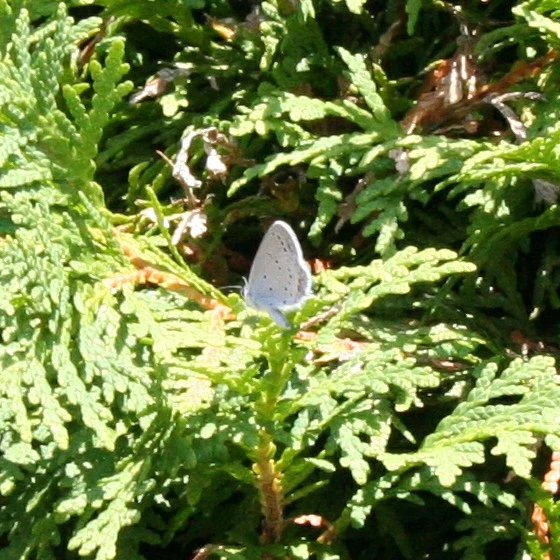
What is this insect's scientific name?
Cupido argiades (also Elkalyce argiades)
